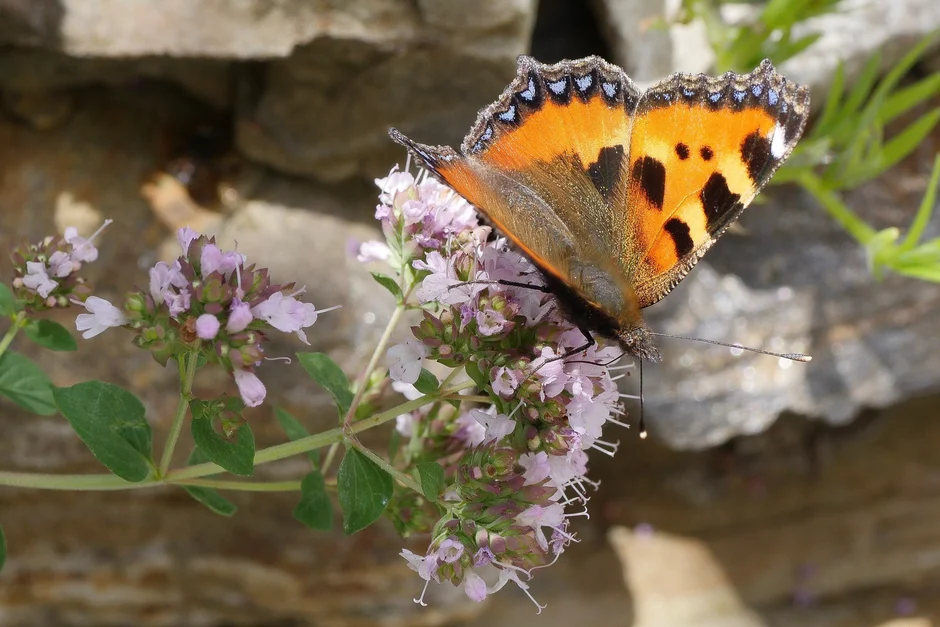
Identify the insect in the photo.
Aglais urticae
